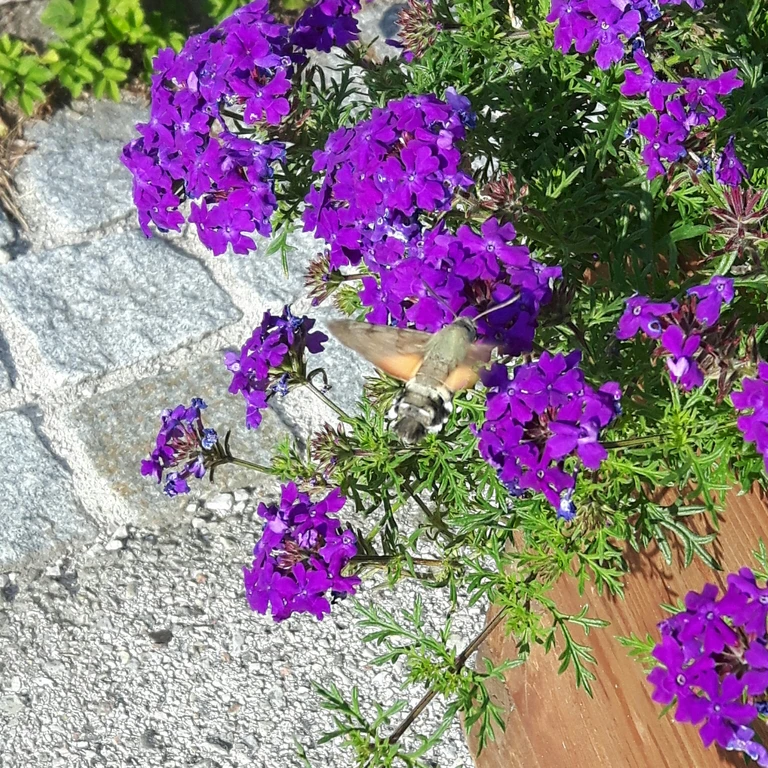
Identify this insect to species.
Macroglossum stellatarum
